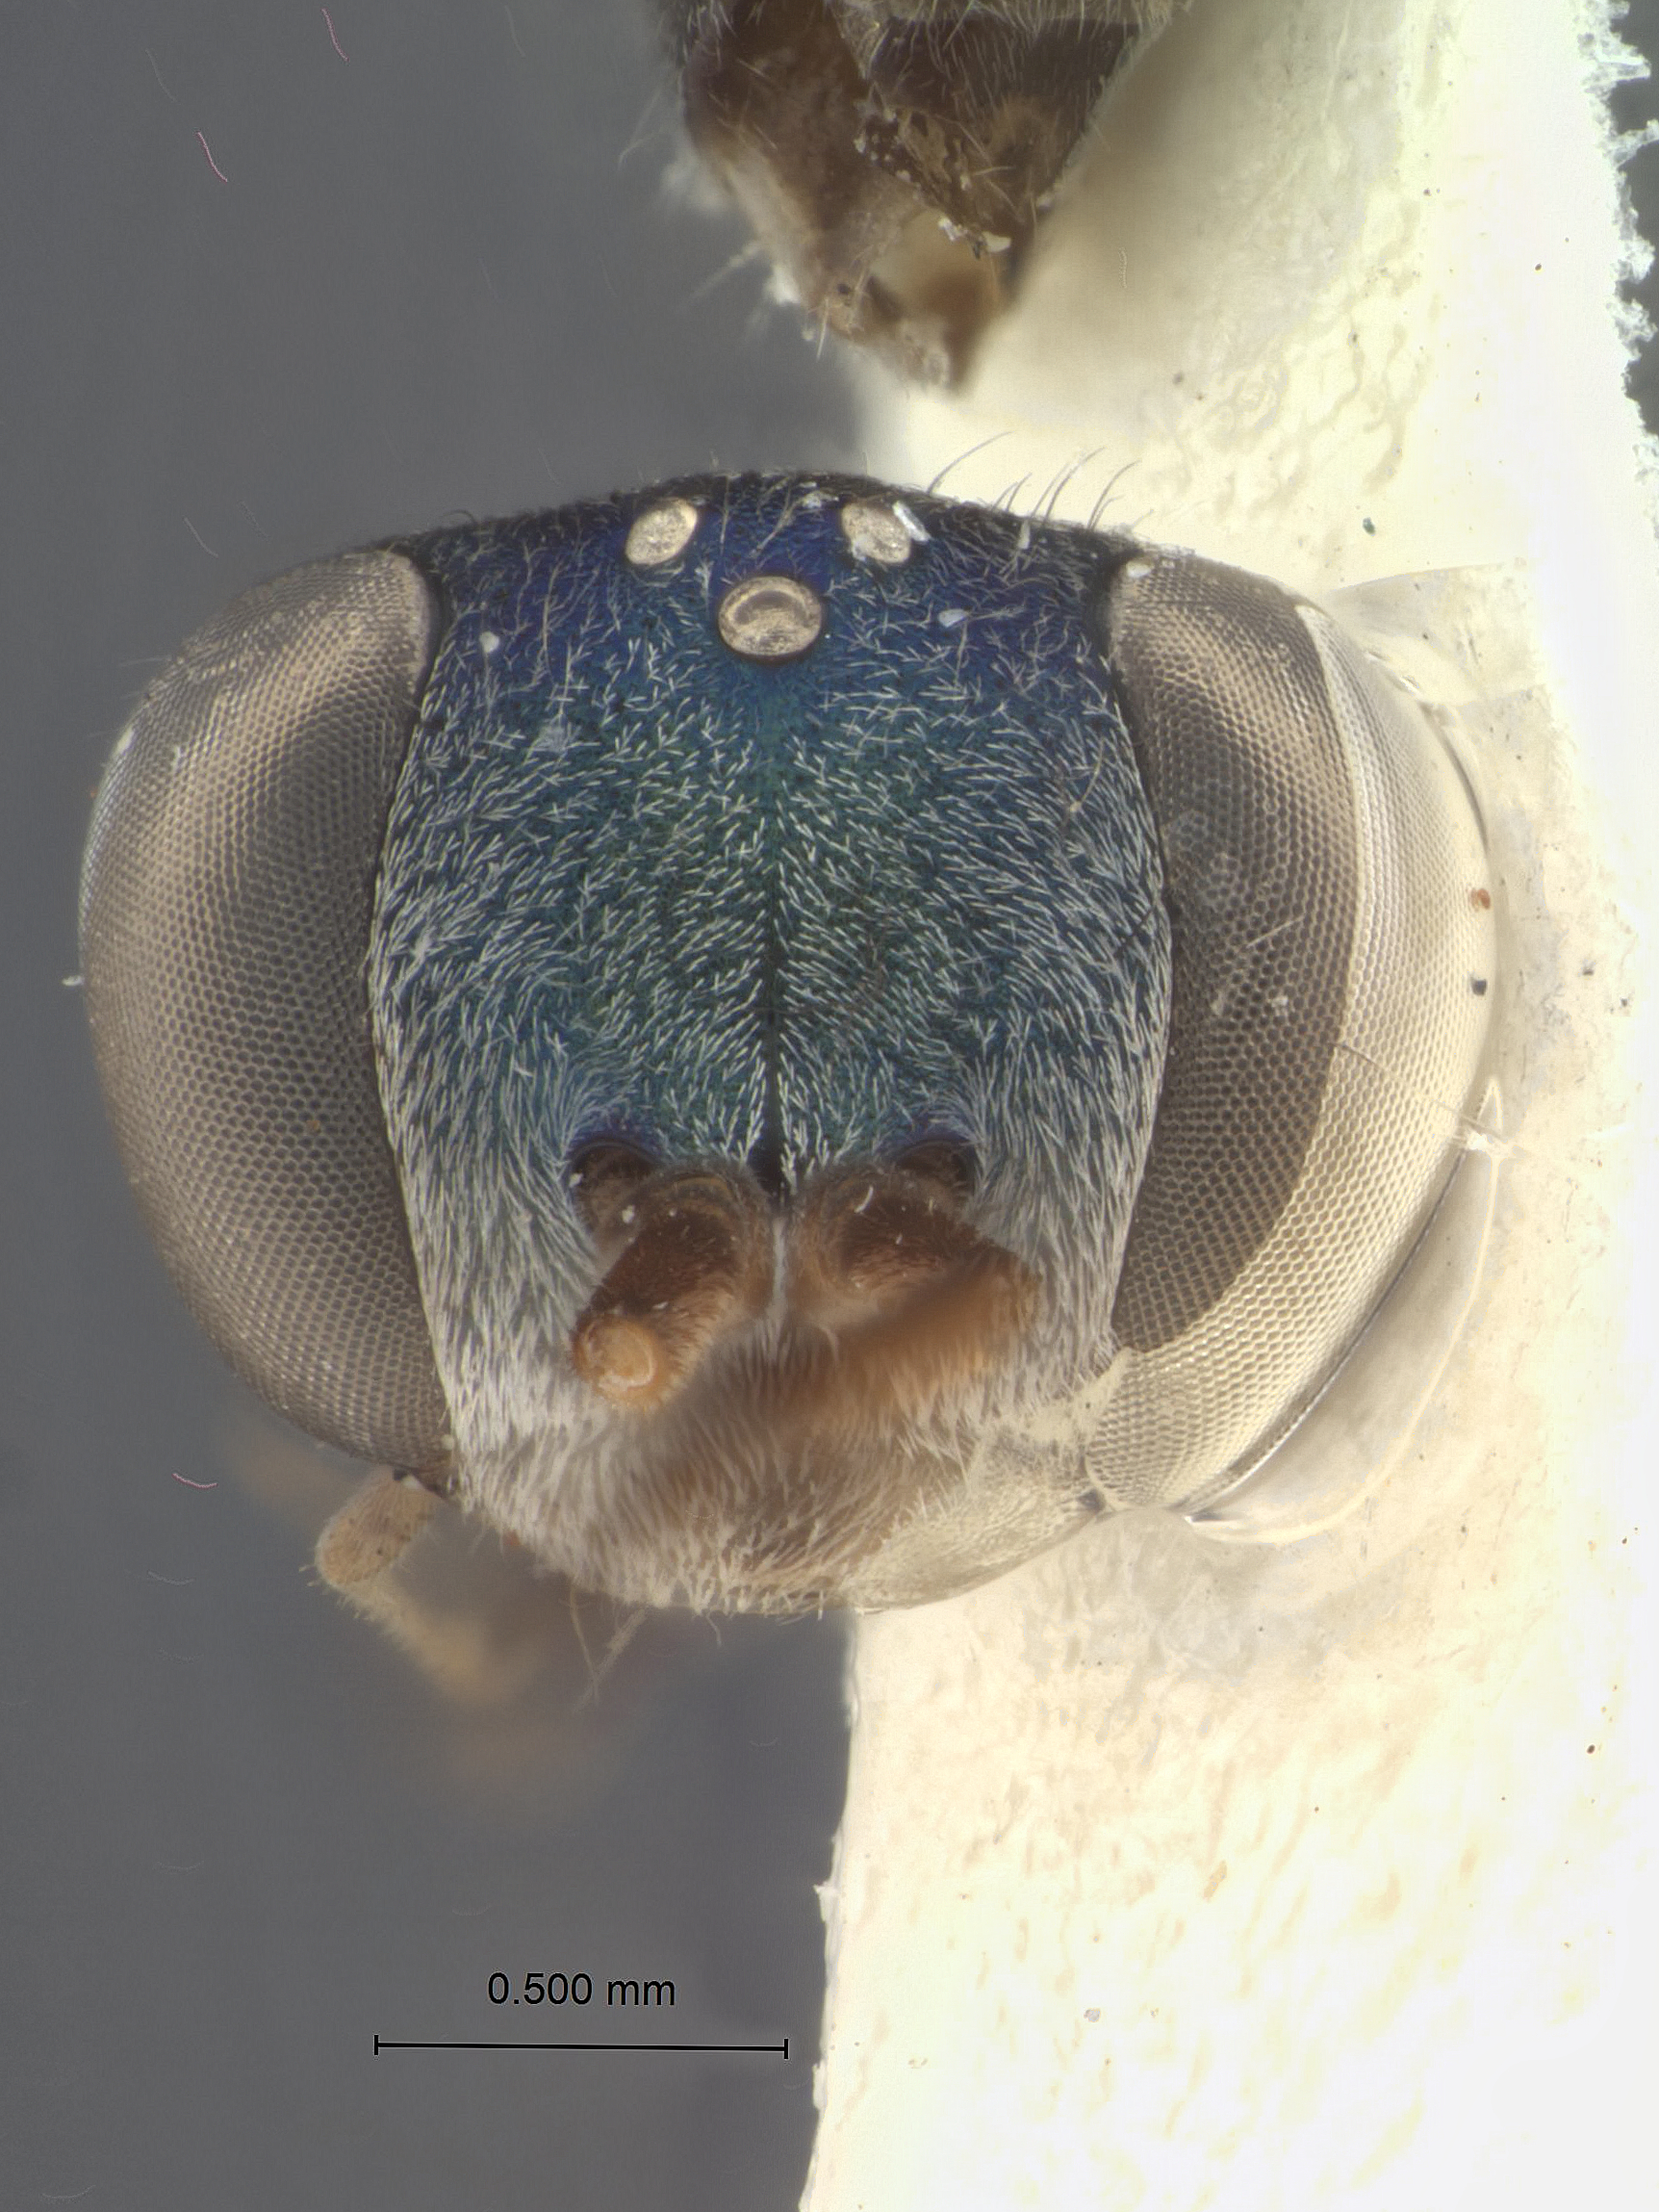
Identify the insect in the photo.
Auplopus stagei
